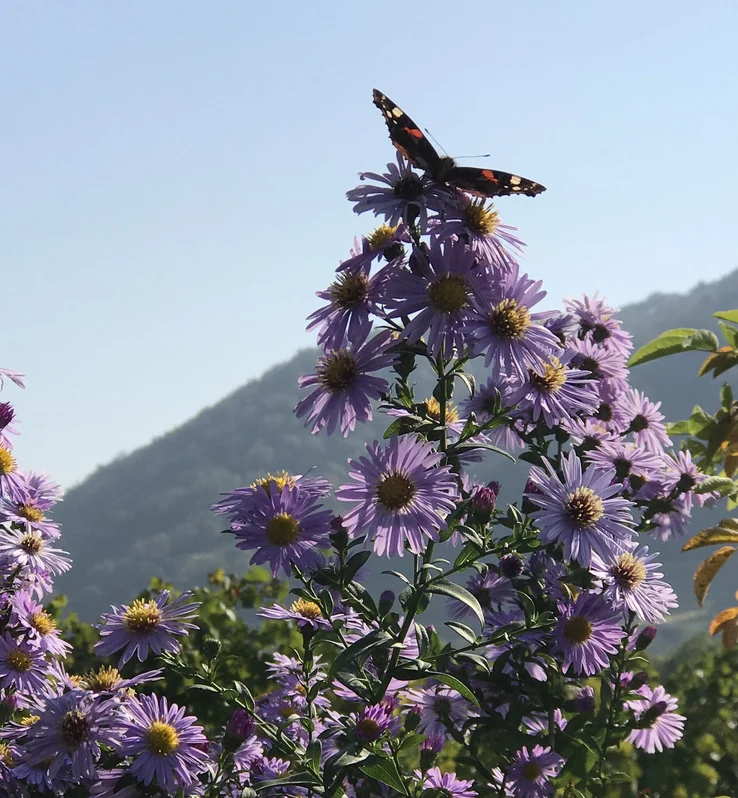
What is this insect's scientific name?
Vanessa atalanta
